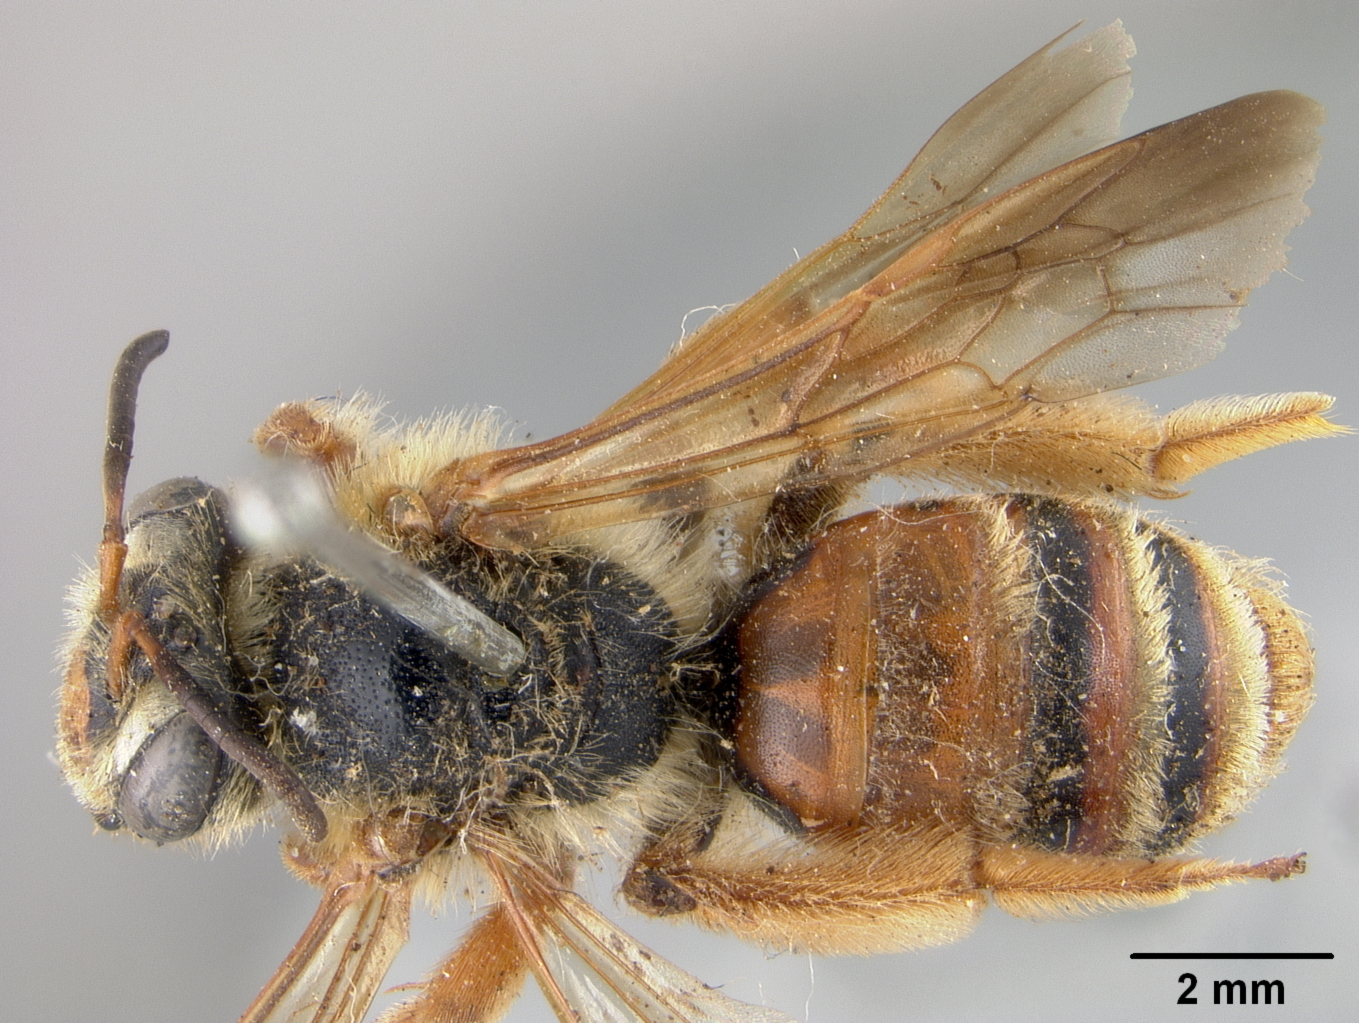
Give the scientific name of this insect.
Andrena prunorum
